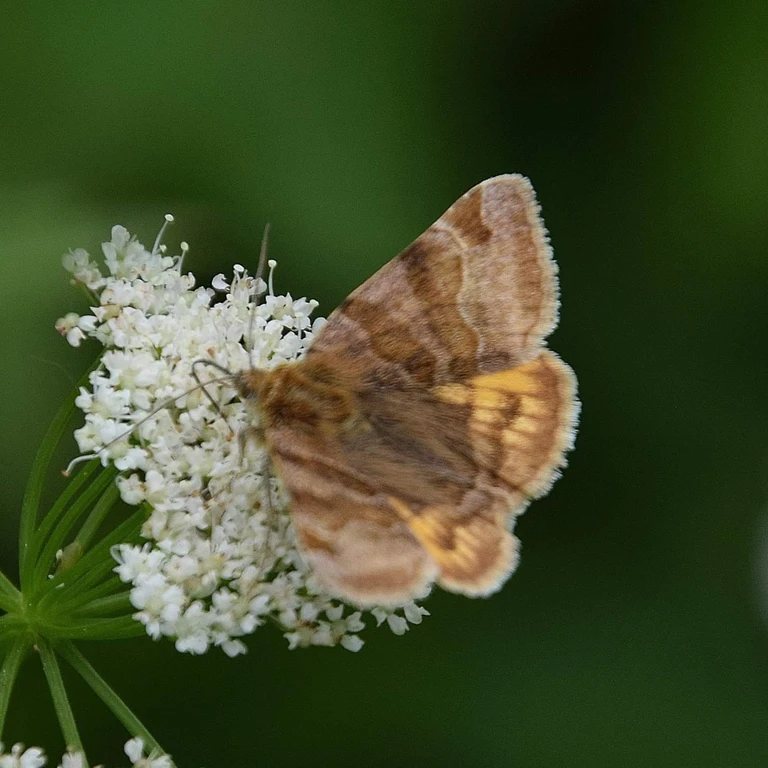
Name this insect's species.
Euclidia glyphica
